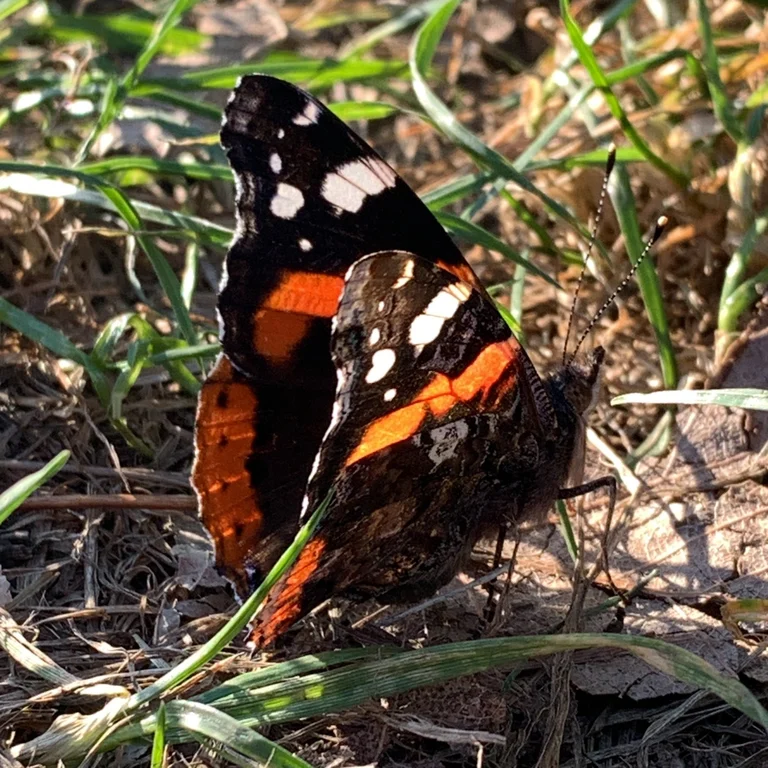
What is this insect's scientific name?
Vanessa atalanta
